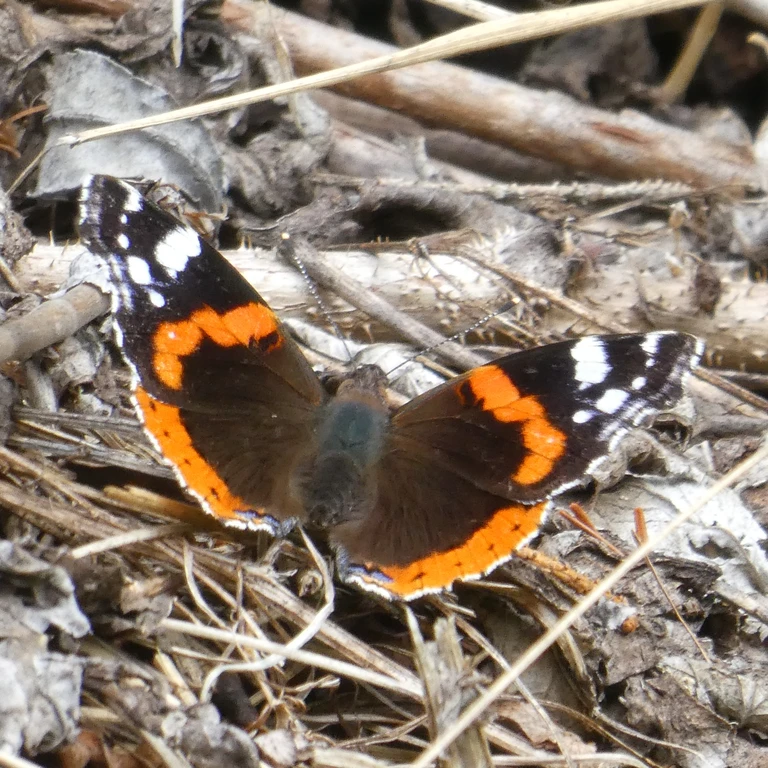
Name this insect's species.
Vanessa atalanta
